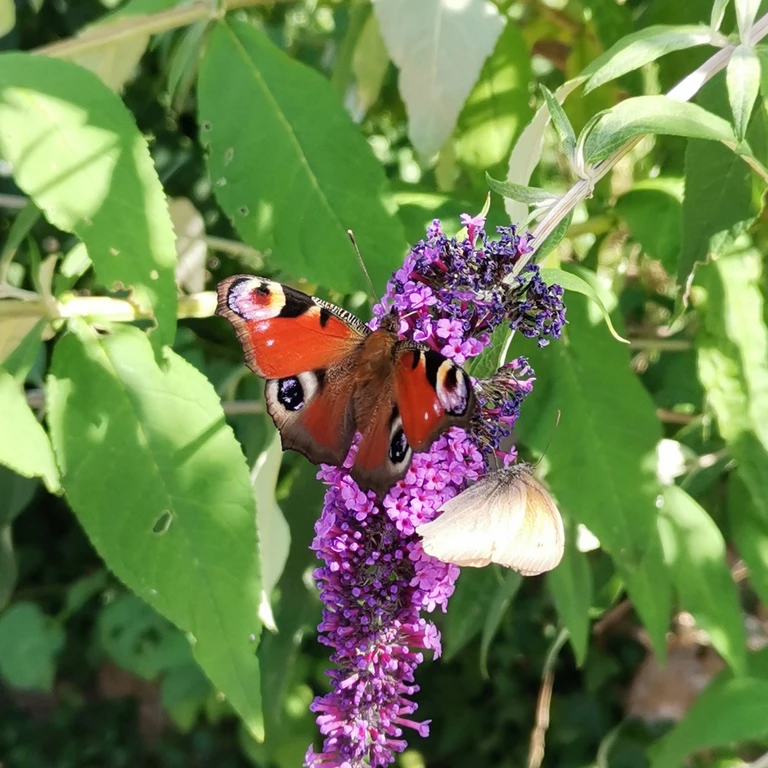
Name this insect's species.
Aglais io
